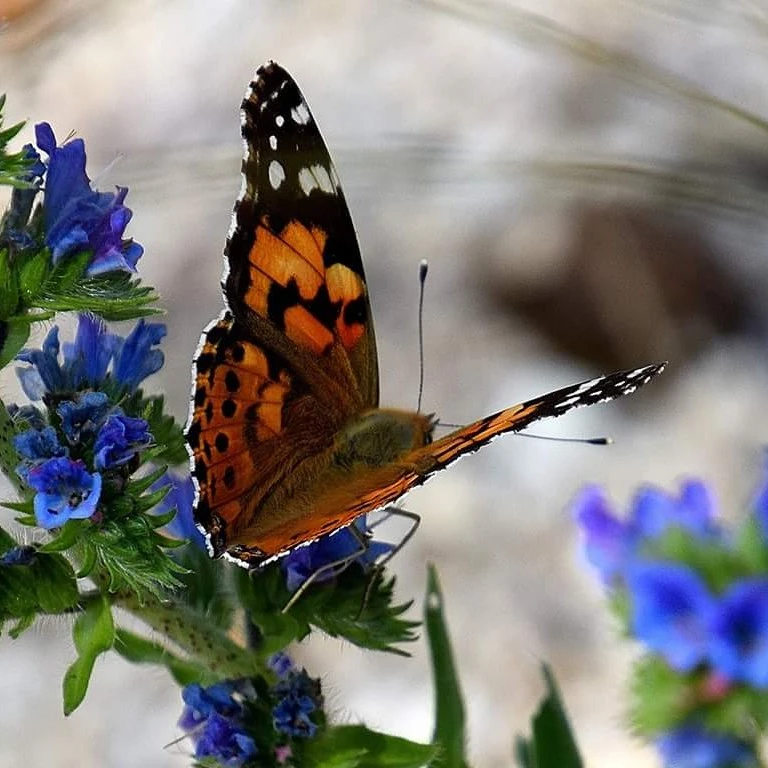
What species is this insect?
Vanessa cardui
